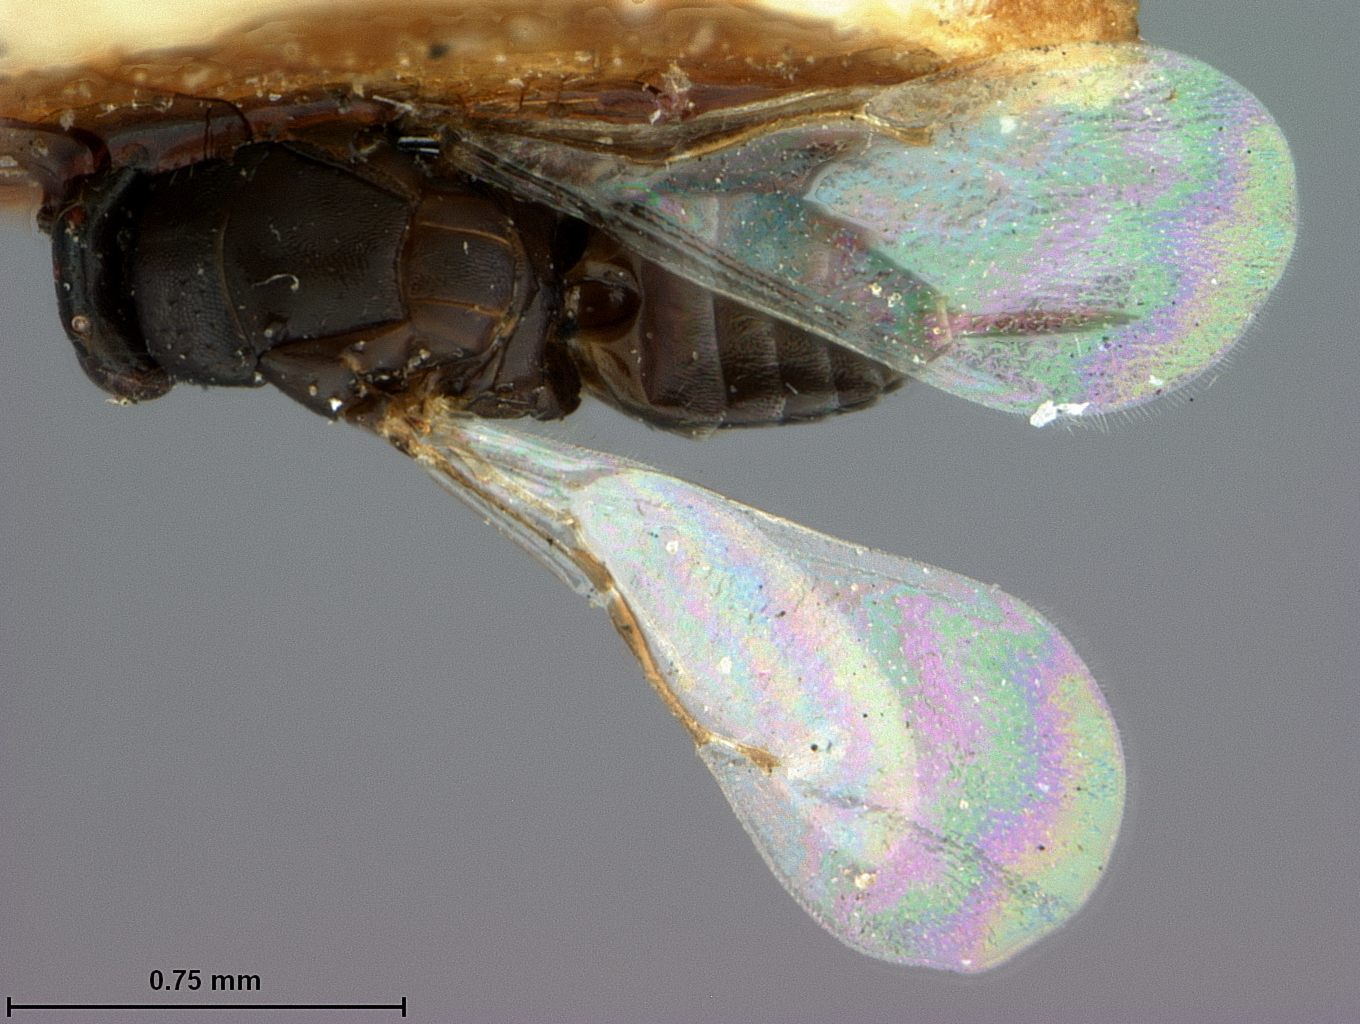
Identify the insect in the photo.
Crataepus fletcherii
